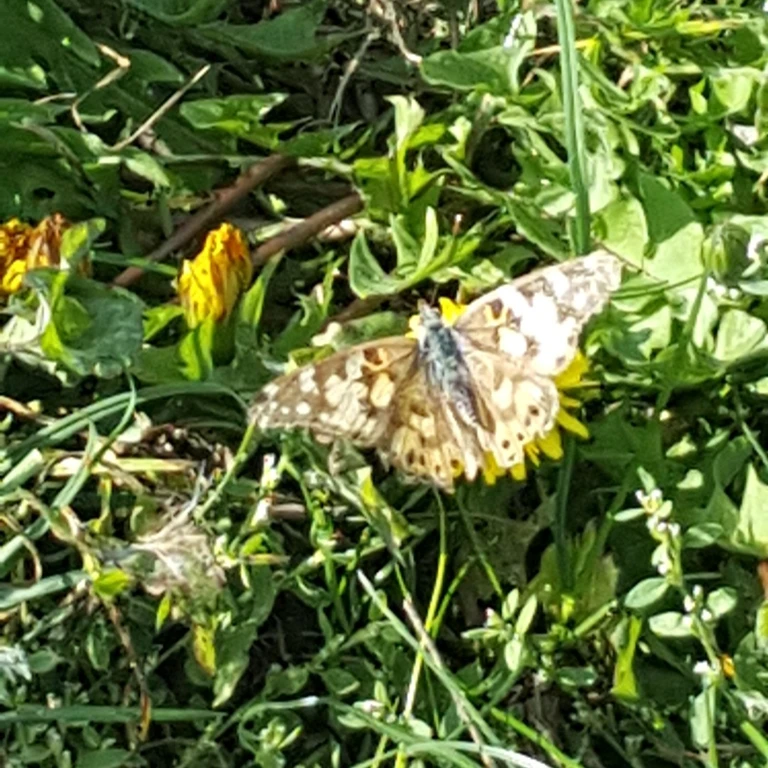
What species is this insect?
Vanessa cardui
